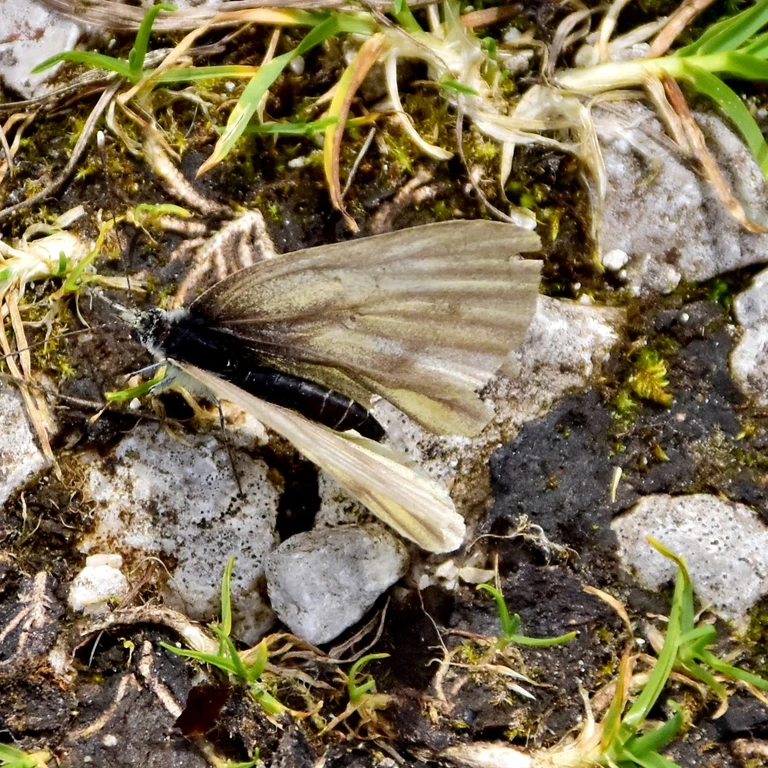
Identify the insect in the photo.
Pieris bryoniae
